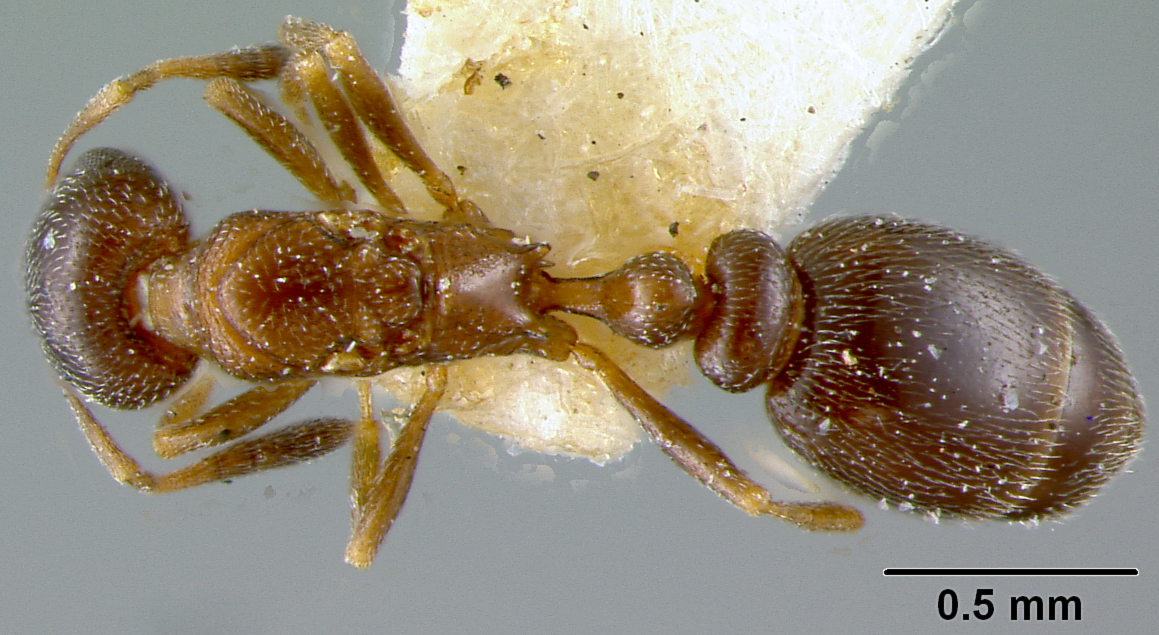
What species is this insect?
Cardiocondyla batesii
